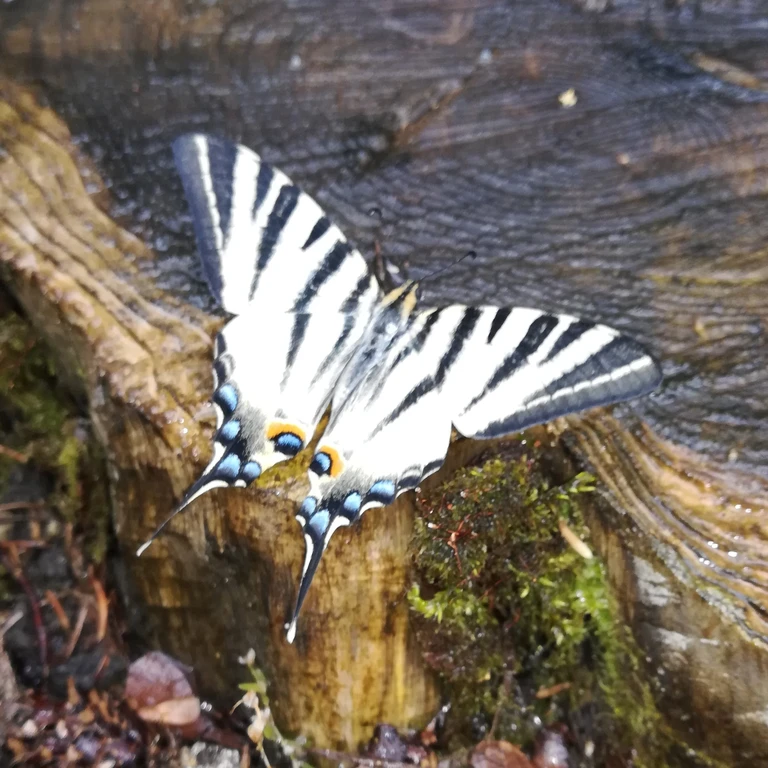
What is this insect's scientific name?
Iphiclides podalirius
